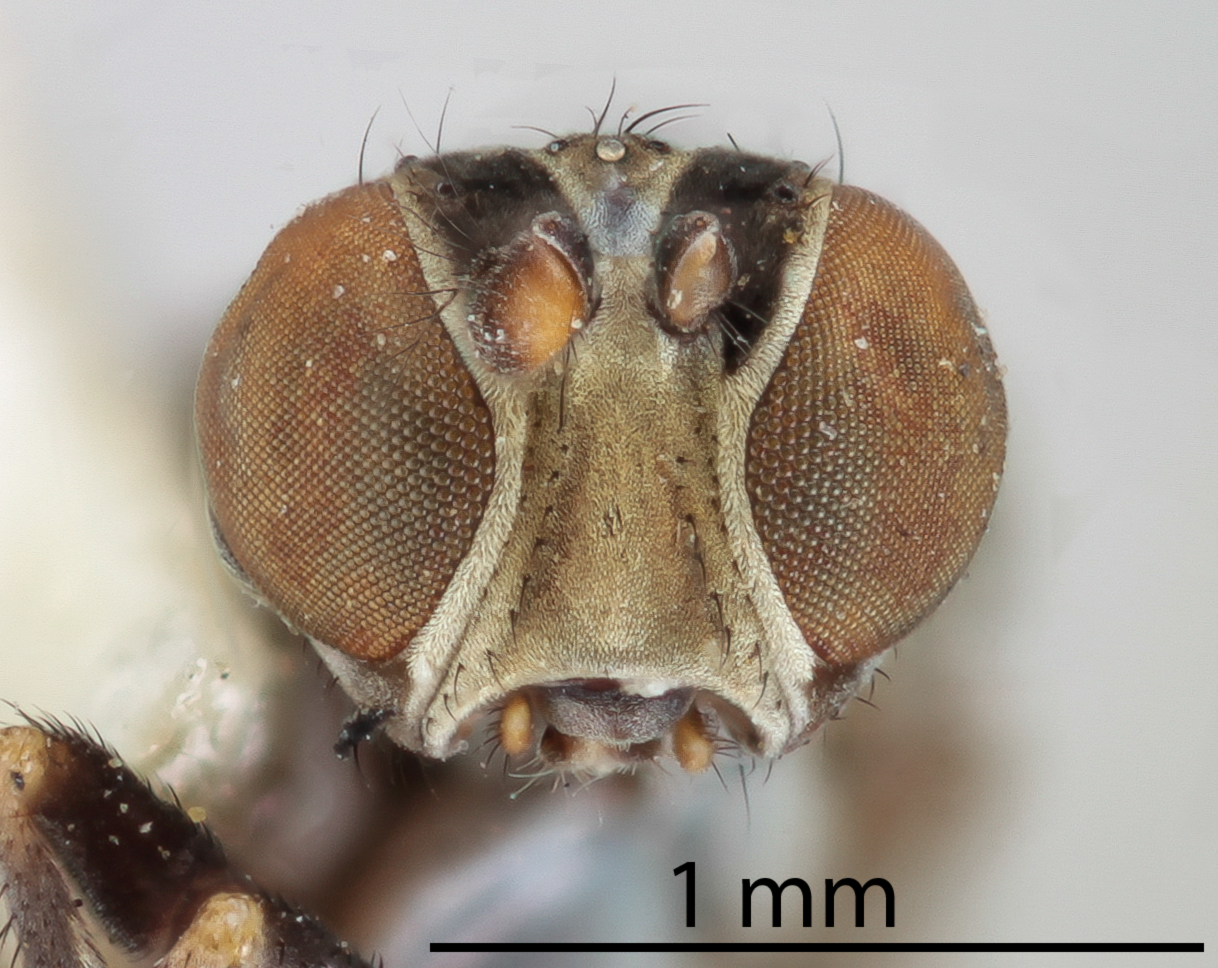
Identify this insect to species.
Notiphila frontalis
